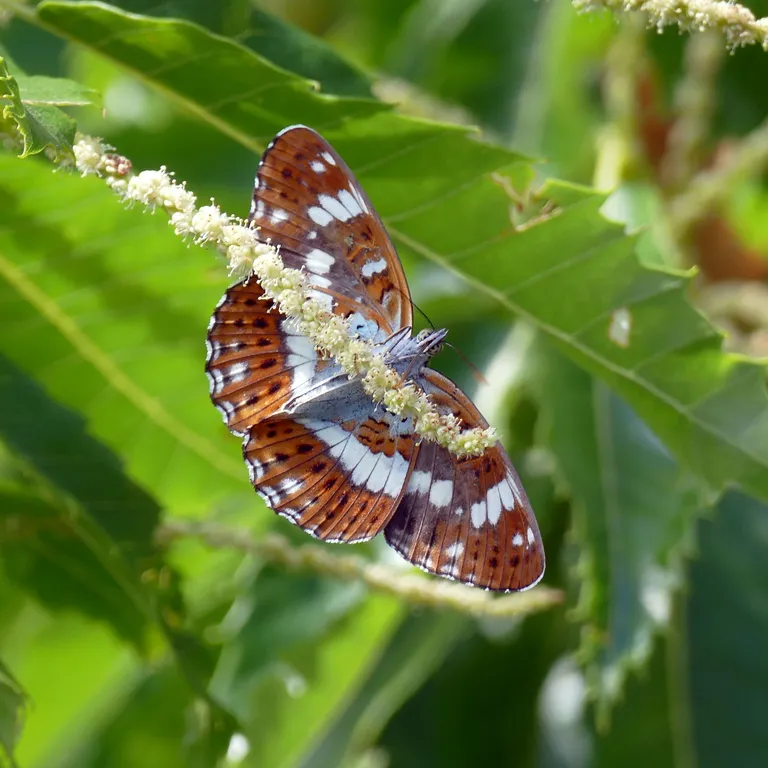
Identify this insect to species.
Limenitis camilla (also Ladoga camilla)
